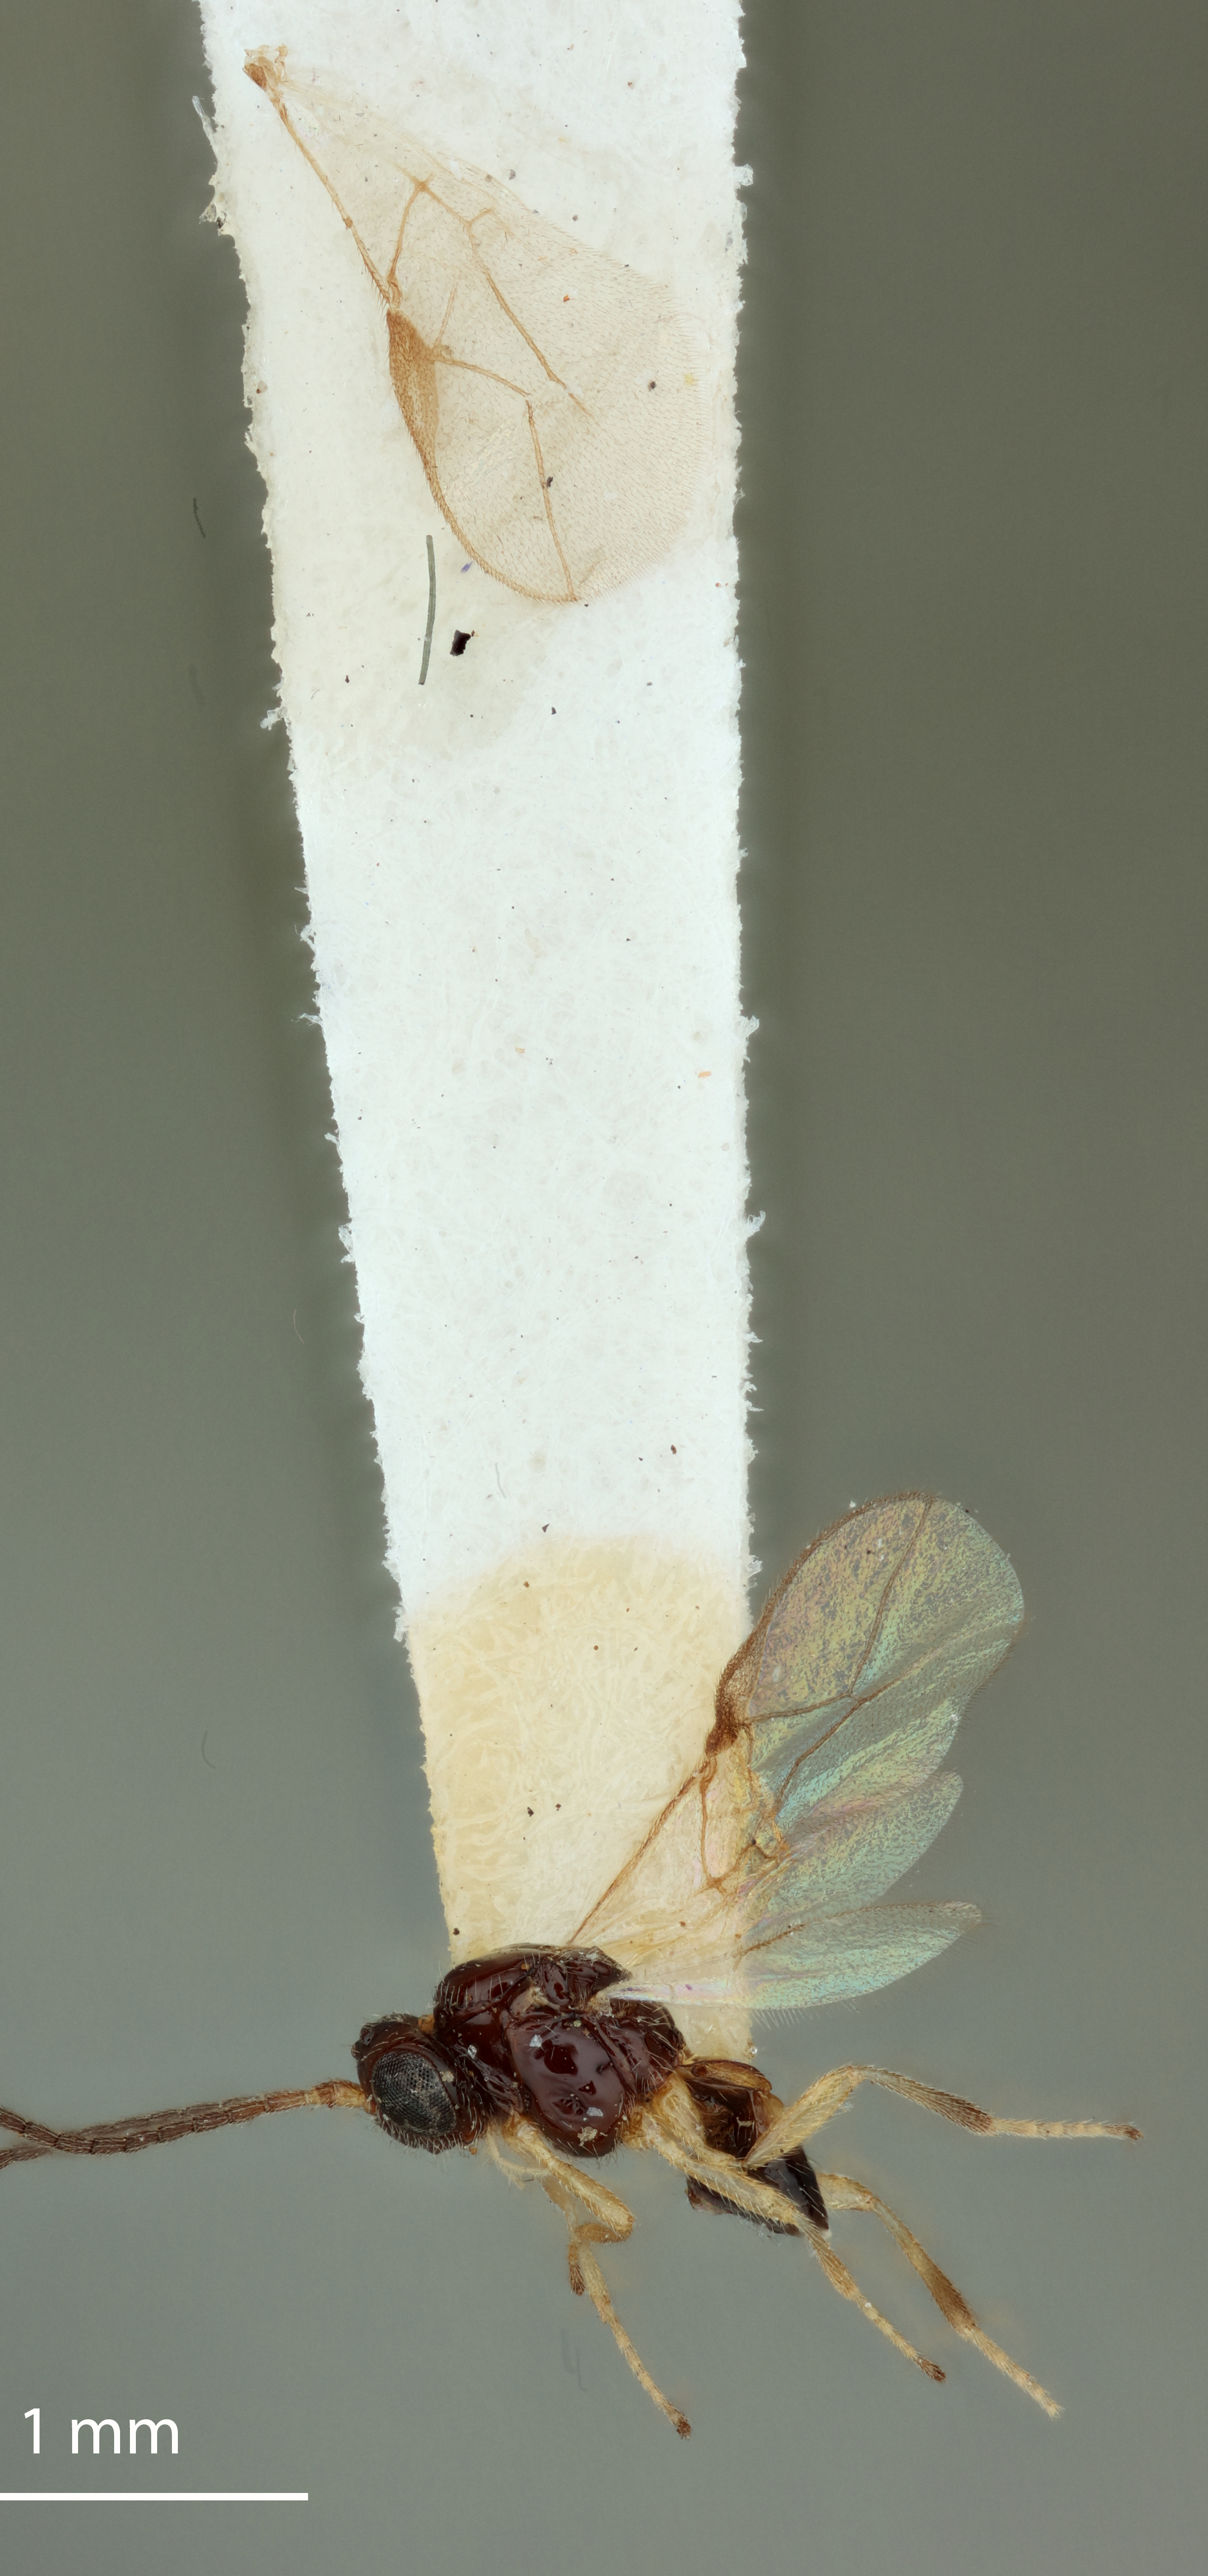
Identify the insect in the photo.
Opius aliricidiae
